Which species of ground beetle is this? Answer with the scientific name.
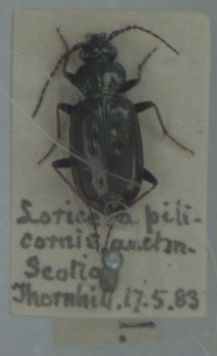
Loricera pilicornis
